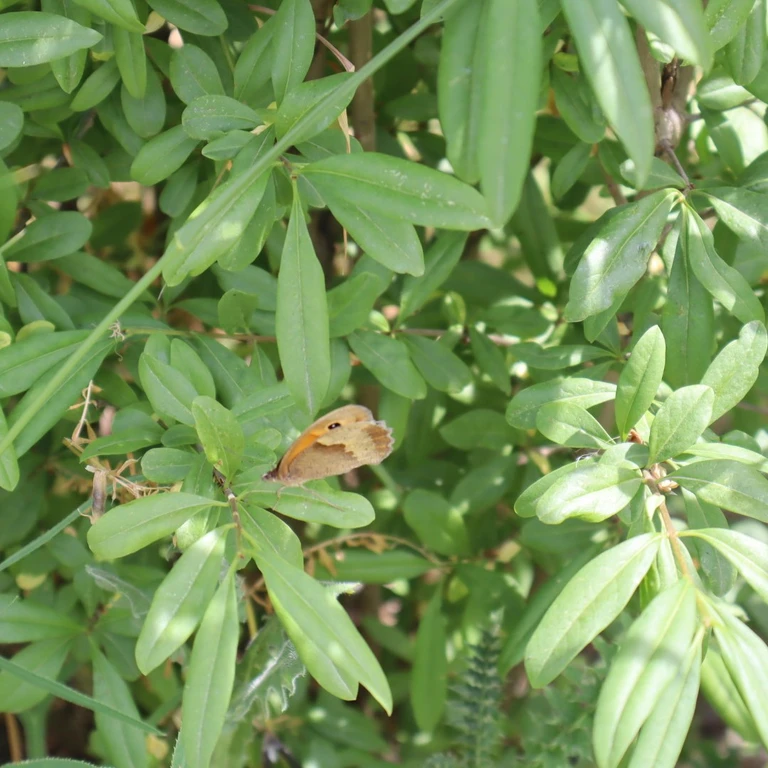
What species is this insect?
Maniola jurtina
